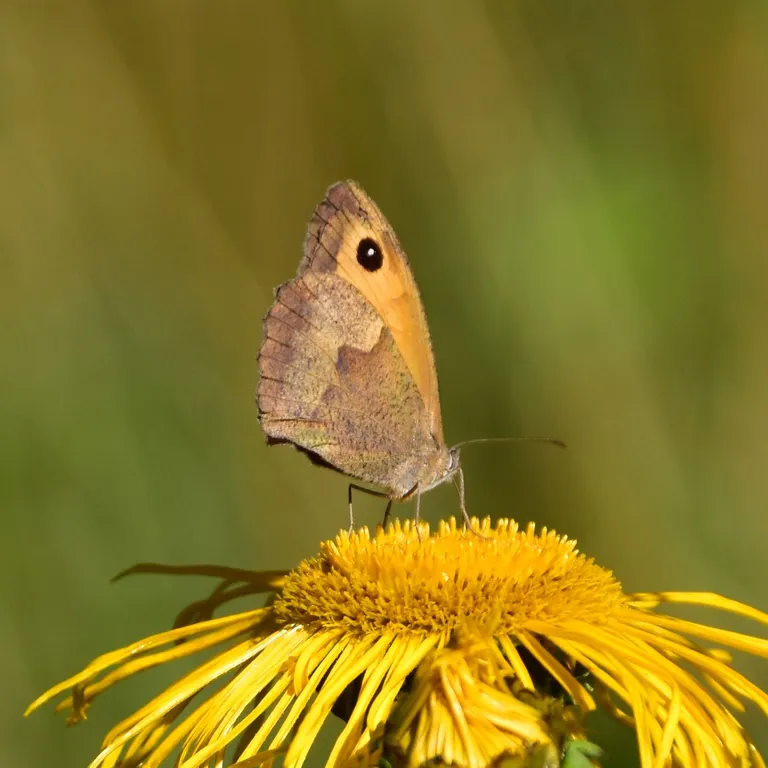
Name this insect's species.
Maniola jurtina
